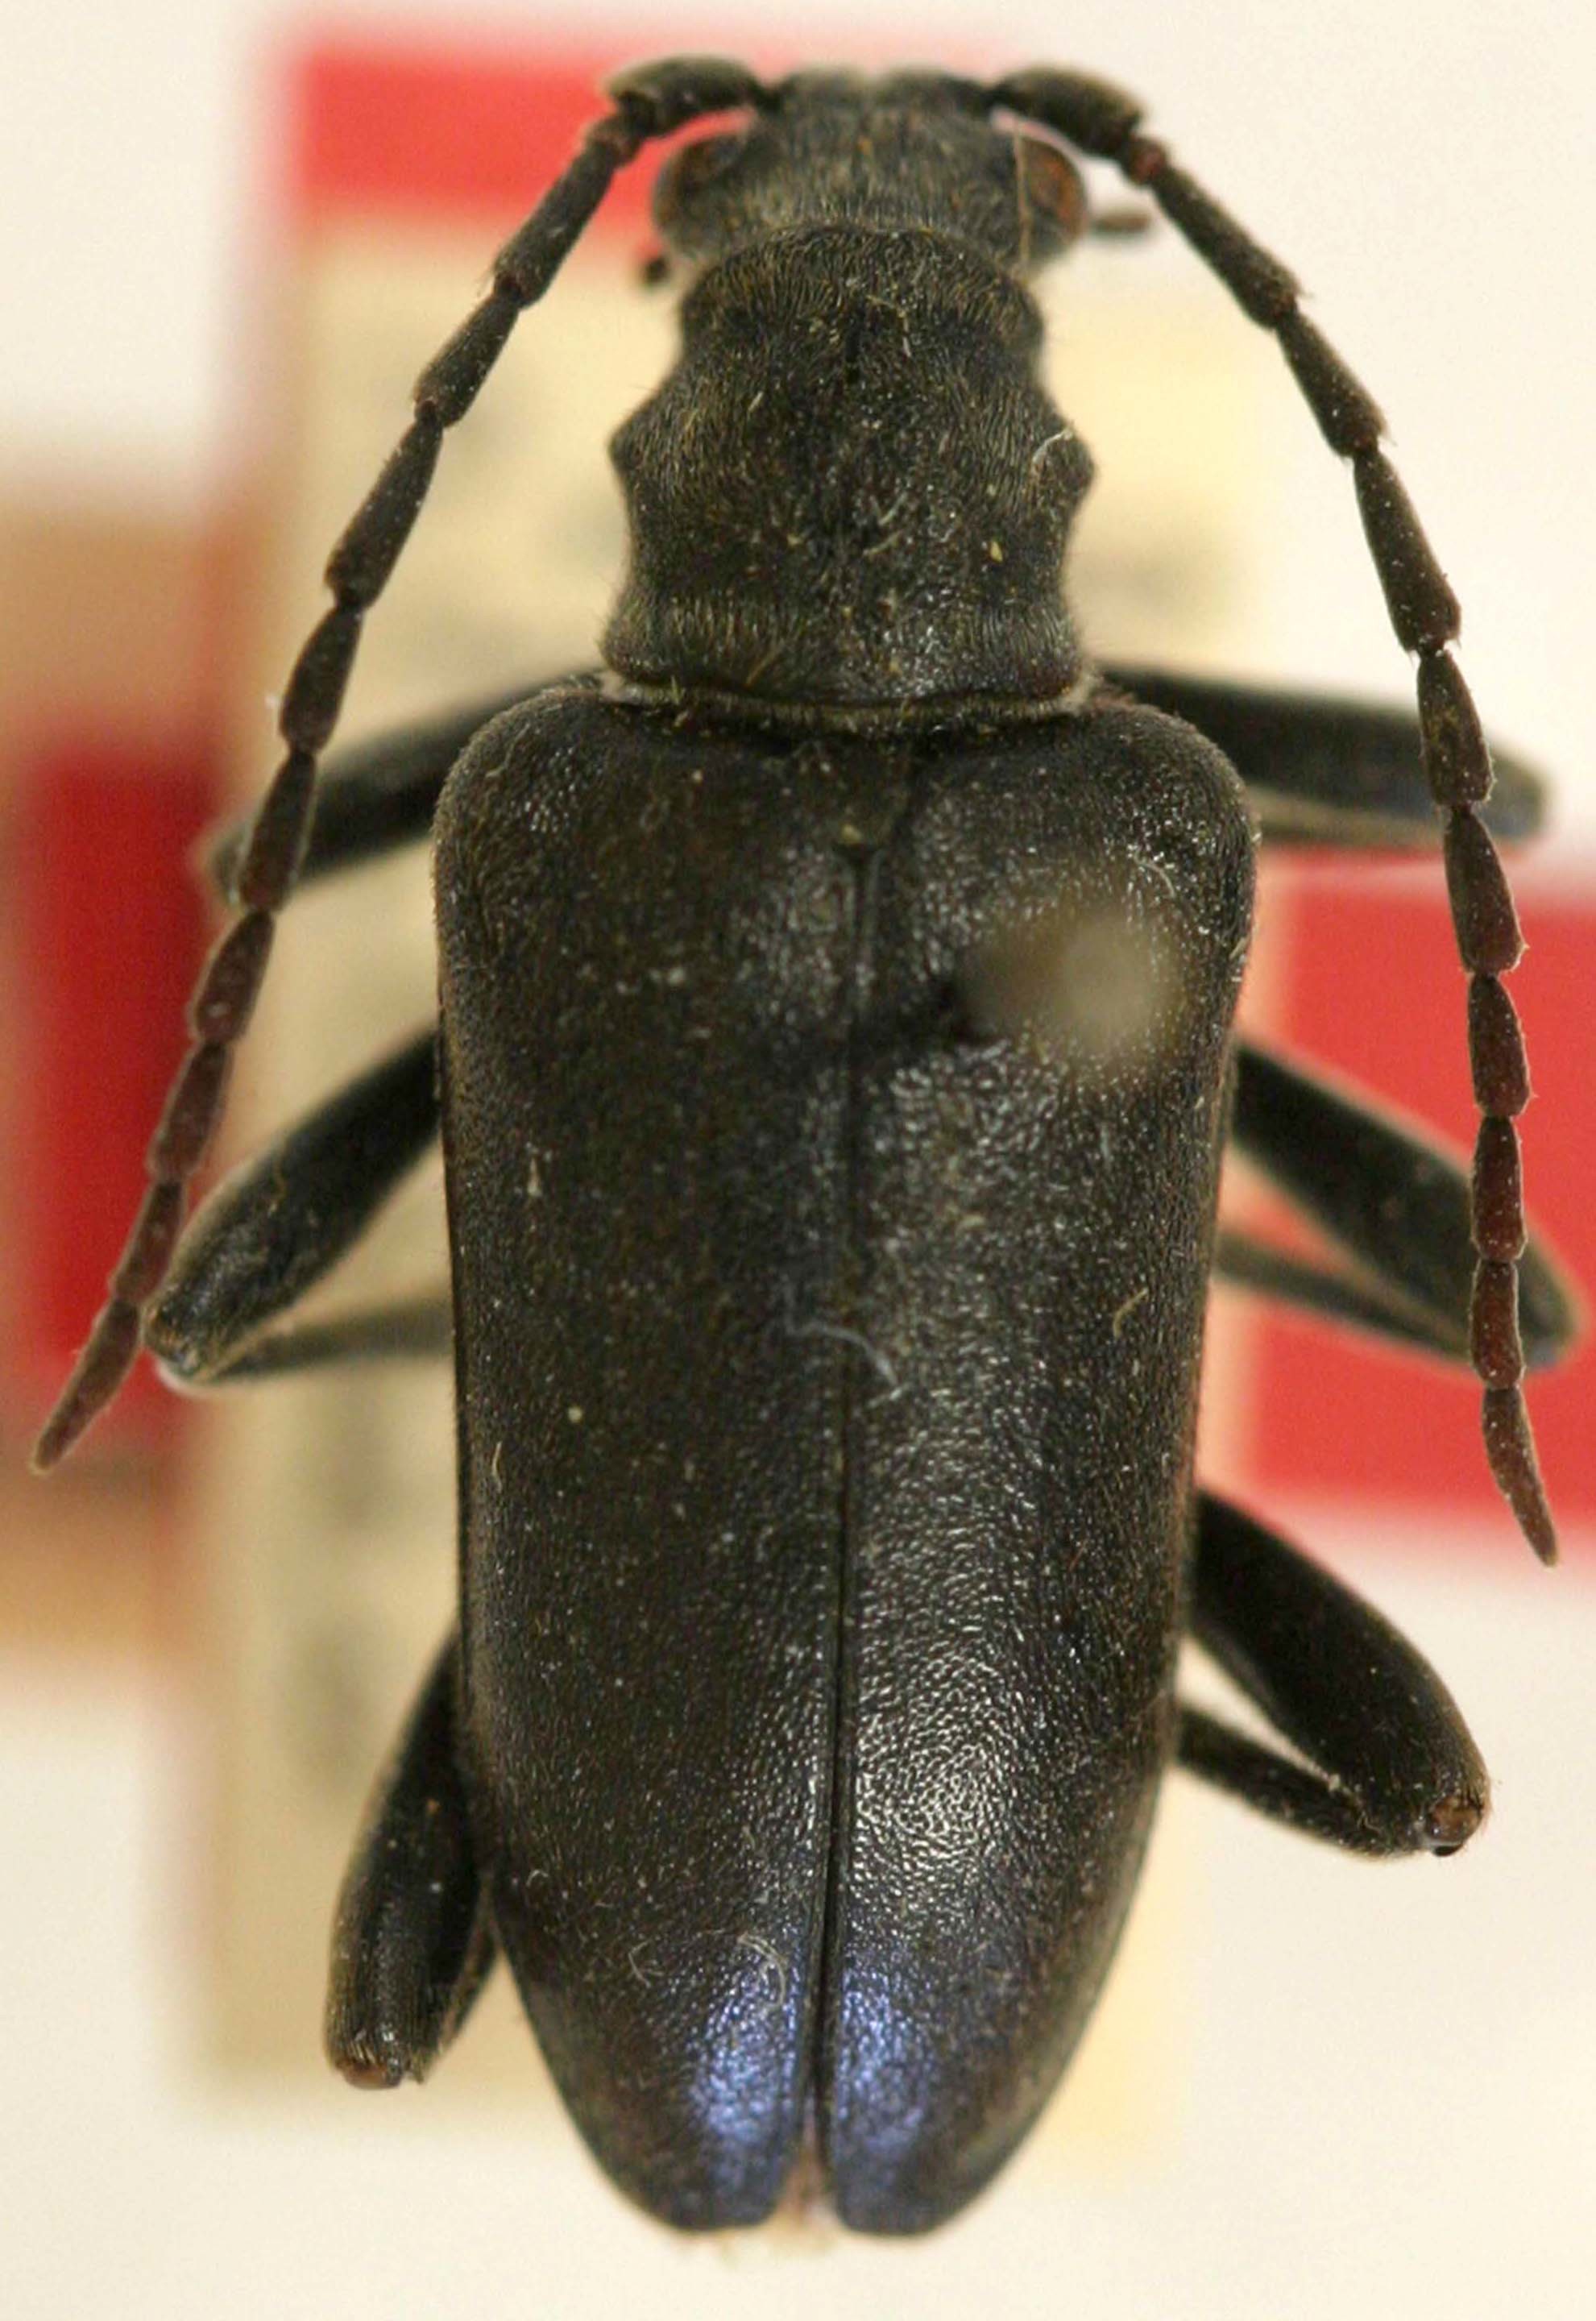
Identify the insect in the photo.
Evodinus variabilis
